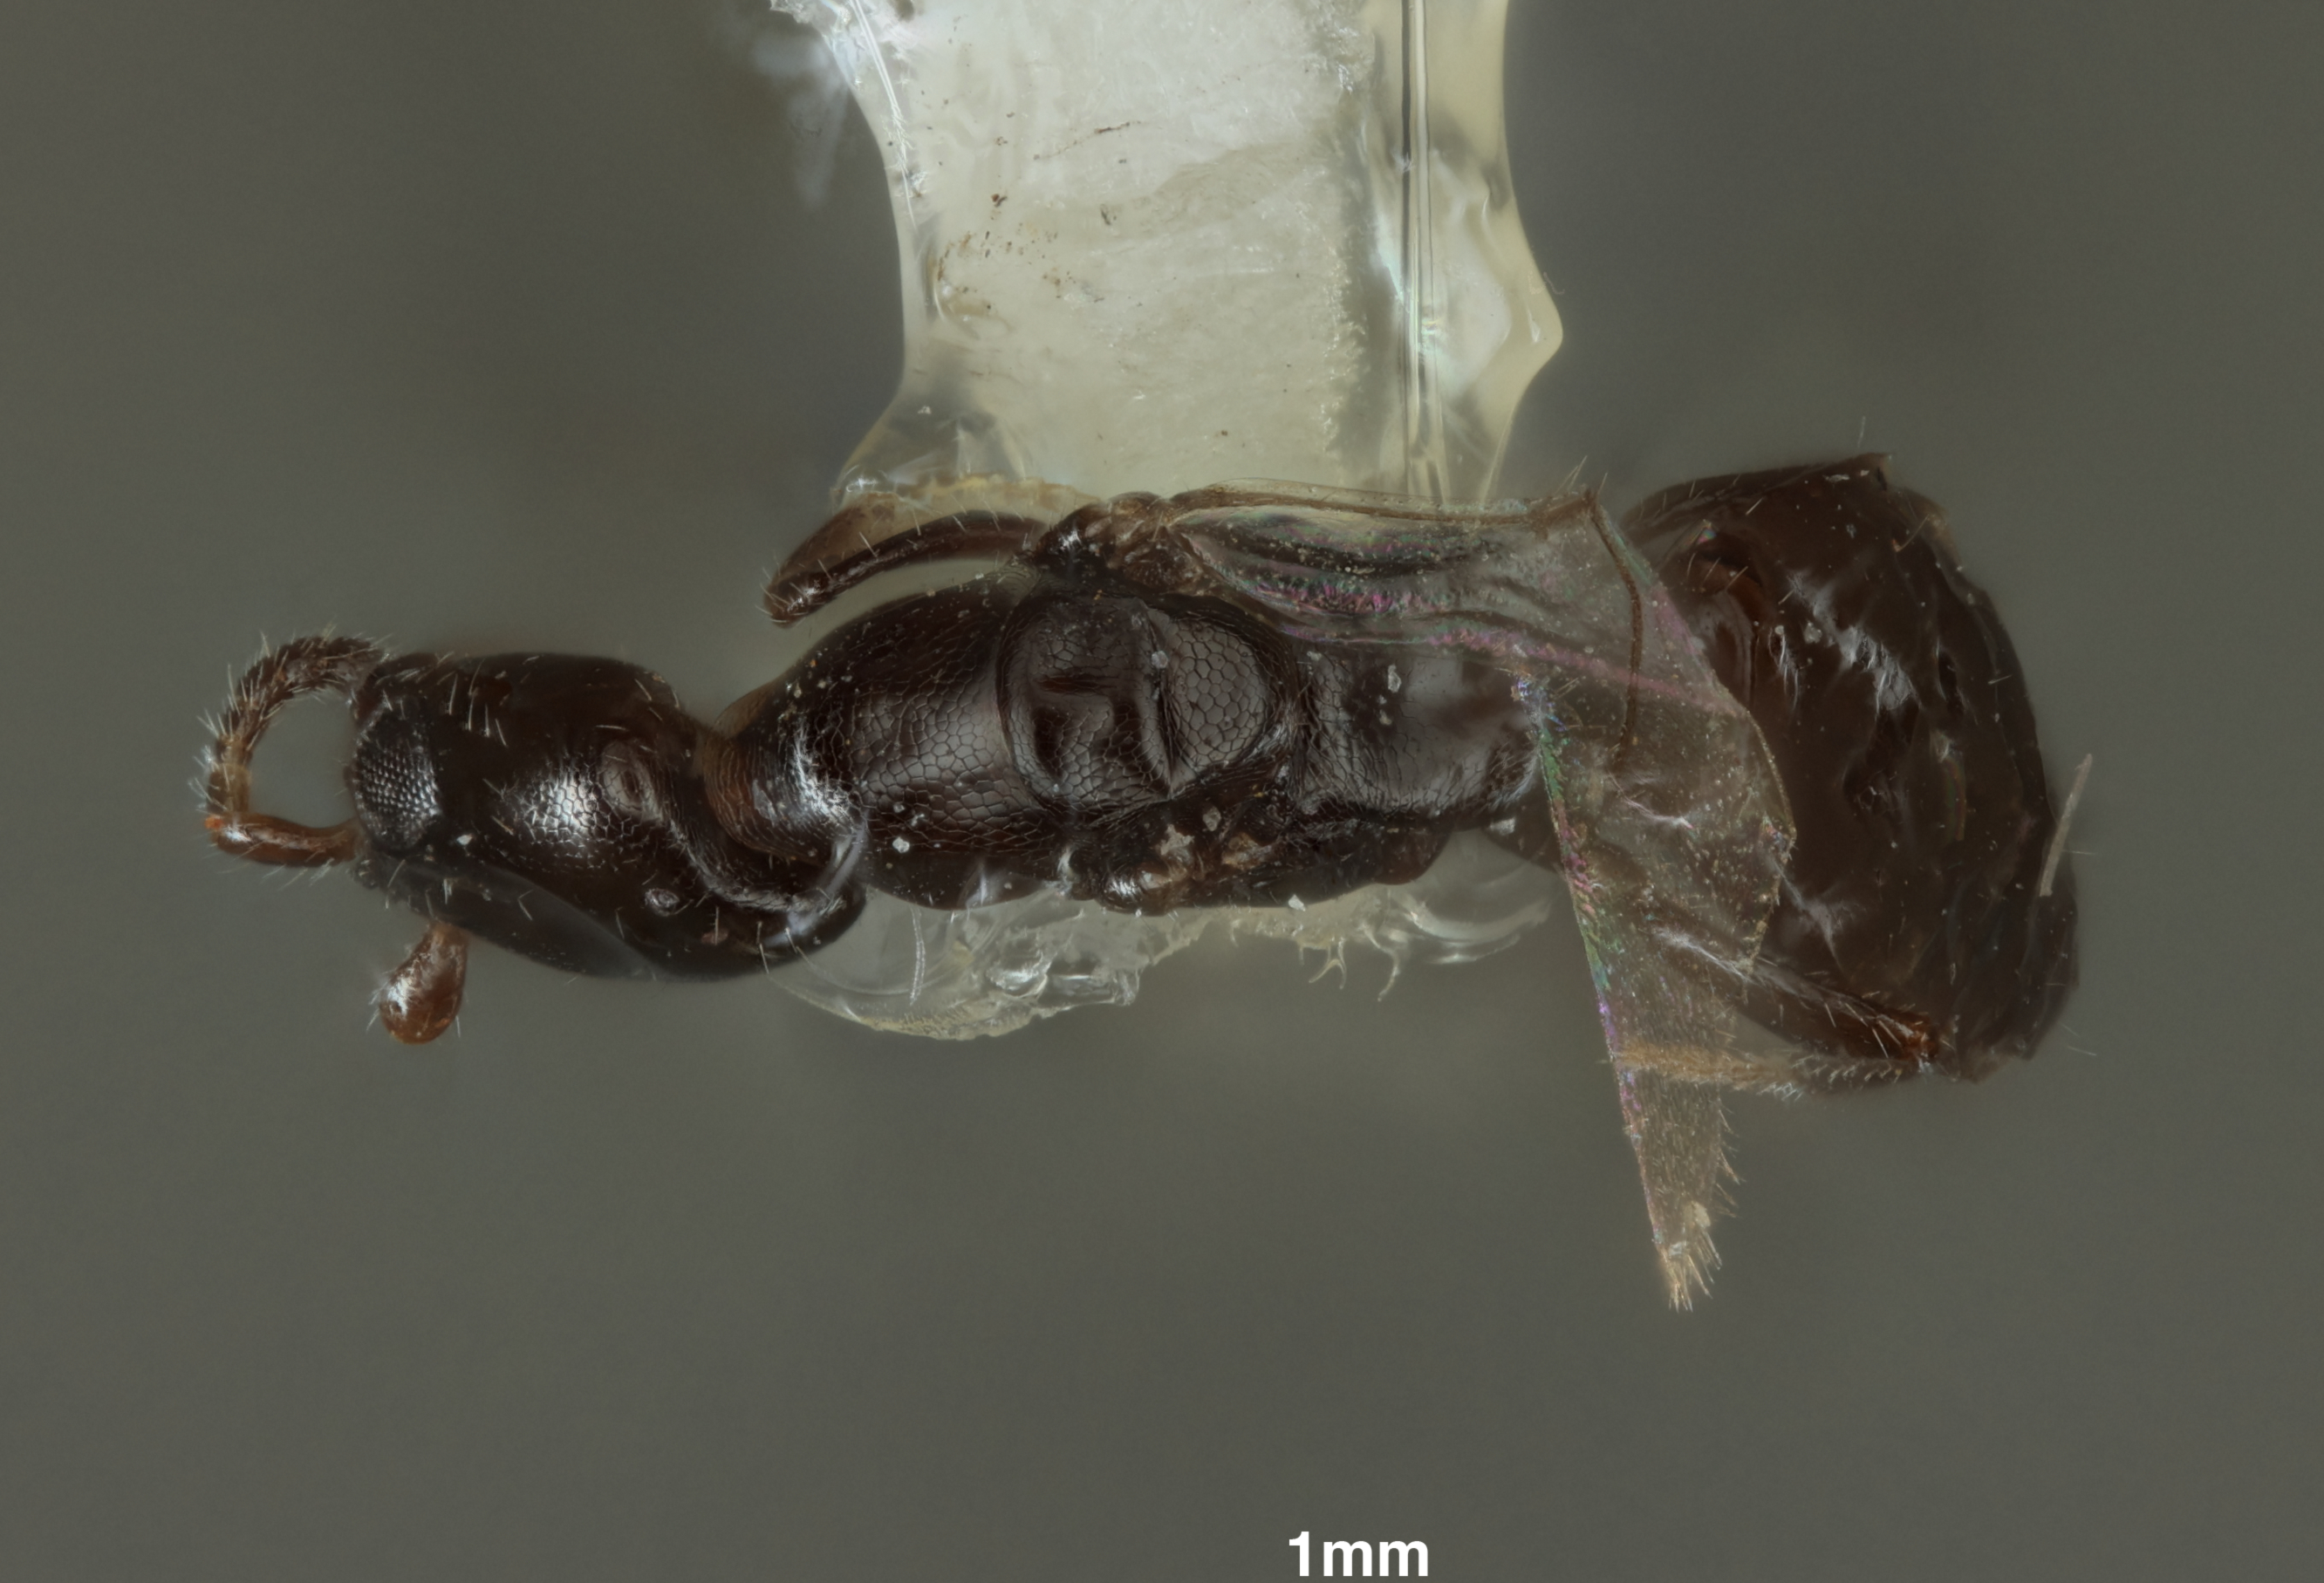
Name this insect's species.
Prorops petila
